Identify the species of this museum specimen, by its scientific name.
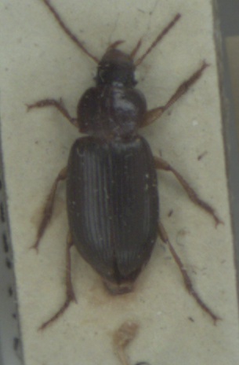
Ophonus rufibarbis
